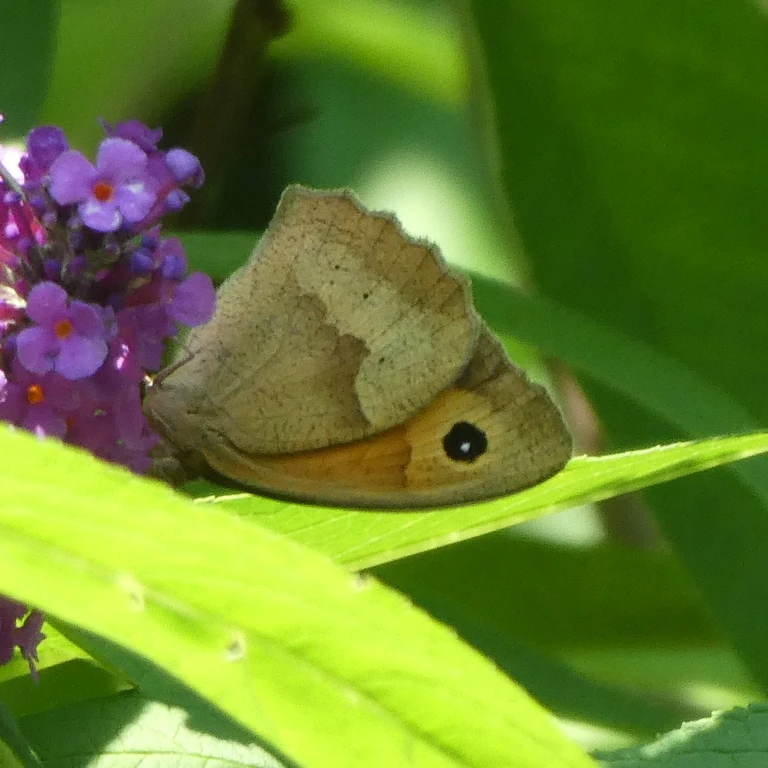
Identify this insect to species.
Maniola jurtina
